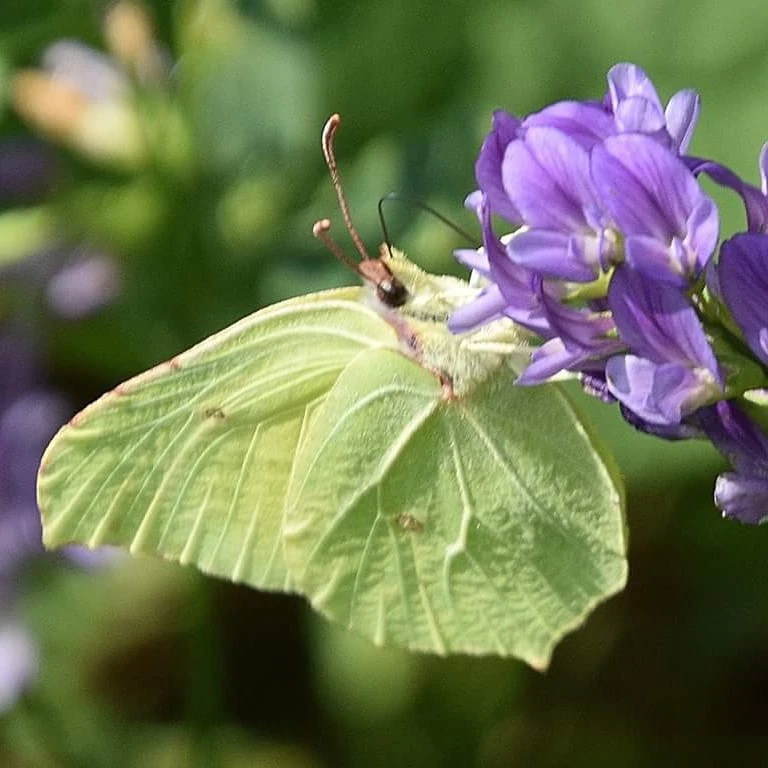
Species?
Gonepteryx rhamni
